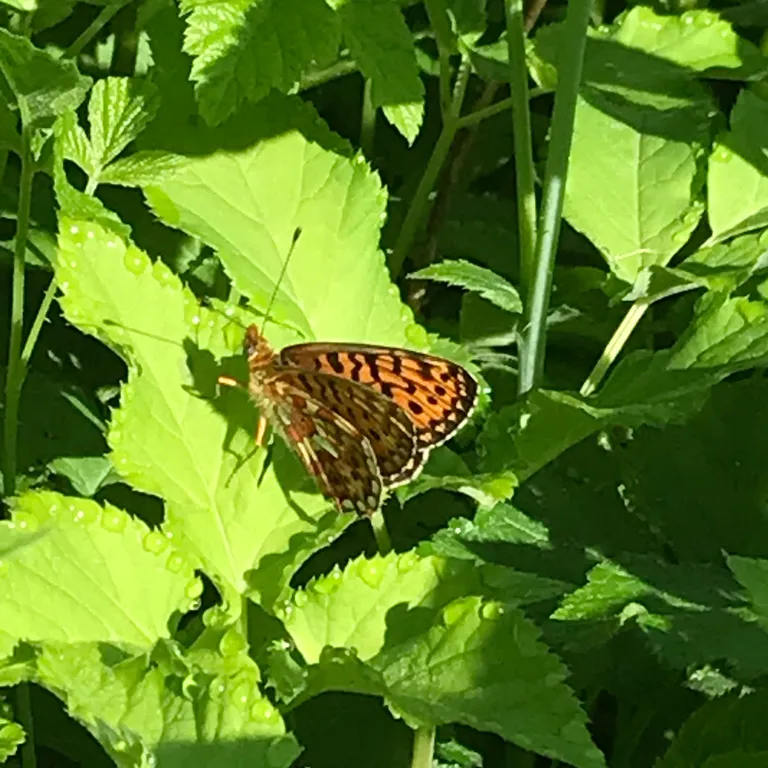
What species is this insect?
Boloria euphrosyne (also Clossiana euphrosyne)
